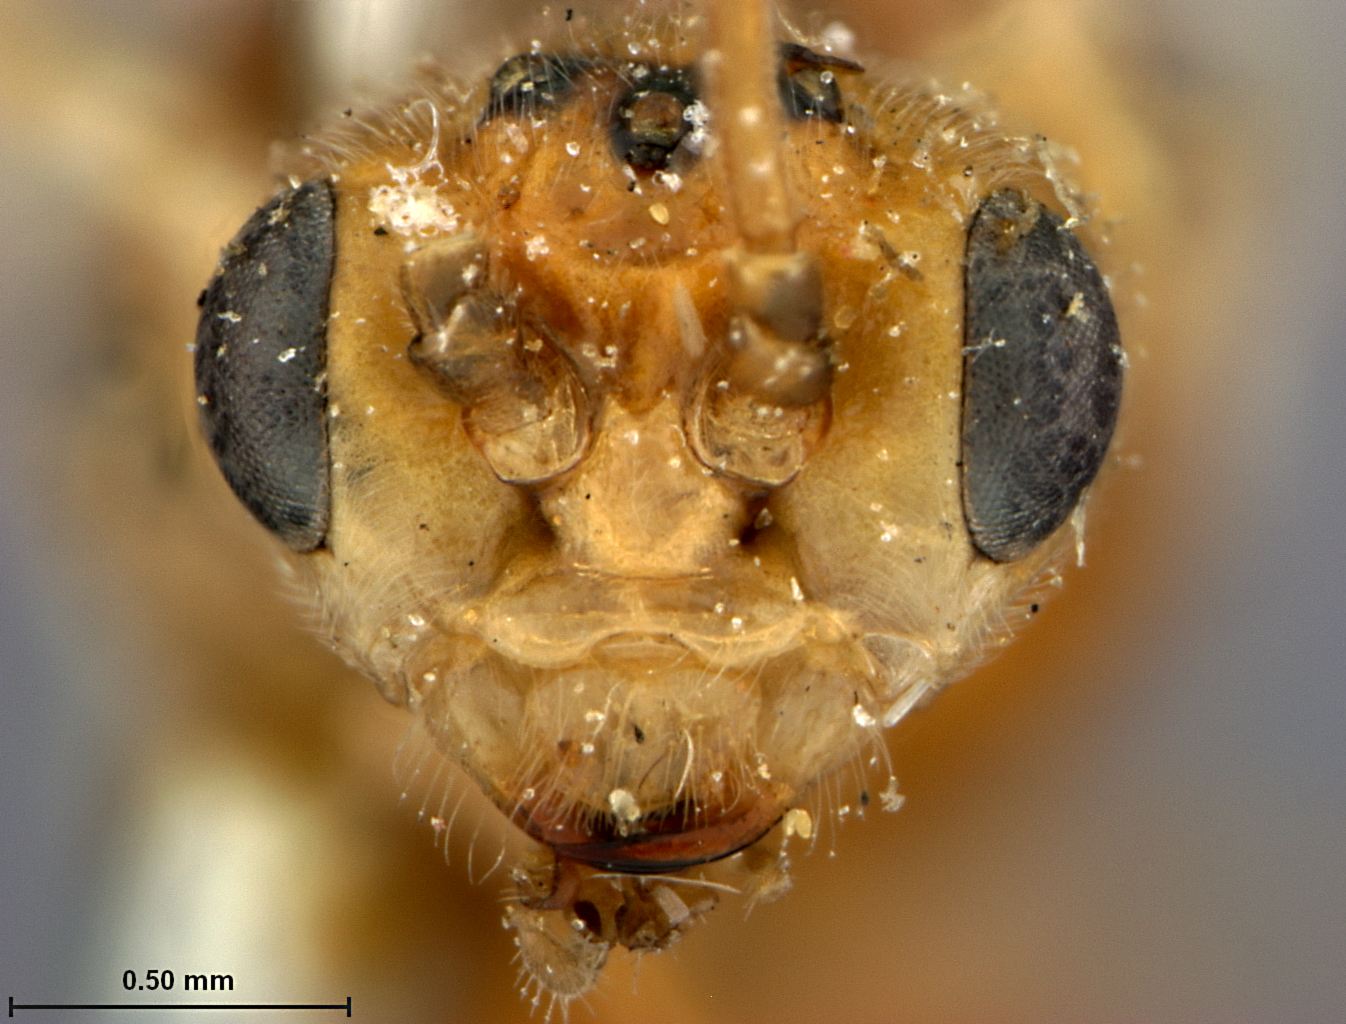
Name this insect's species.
Pontania popofiana
